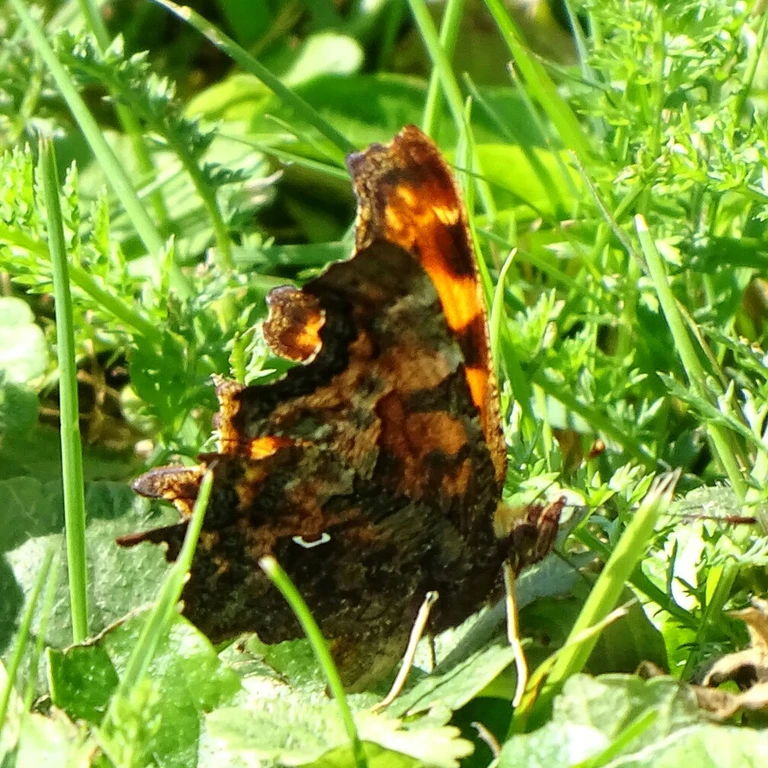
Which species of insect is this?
Polygonia c-album
